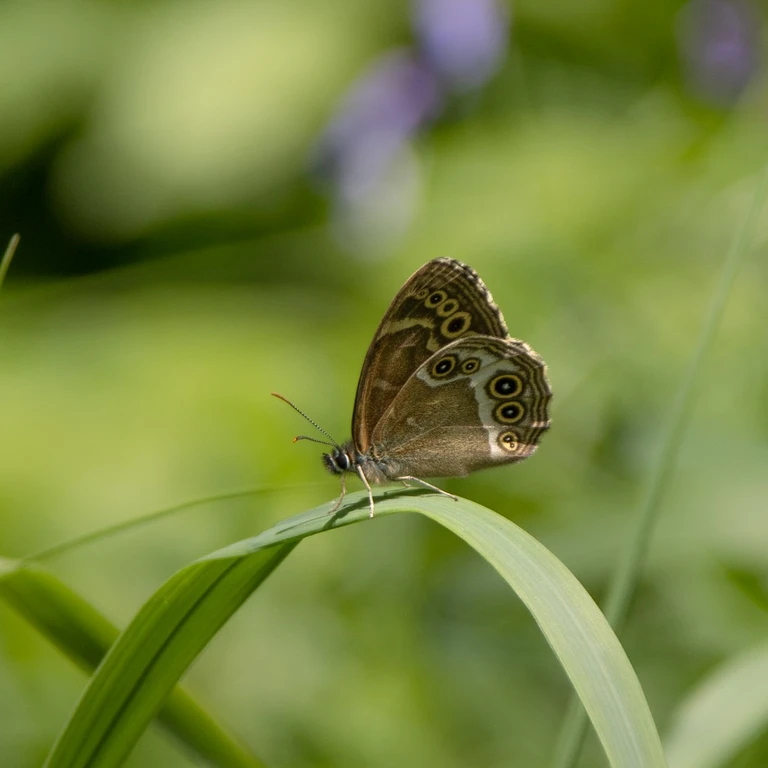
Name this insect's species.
Lopinga achine (also Pararge achine)
